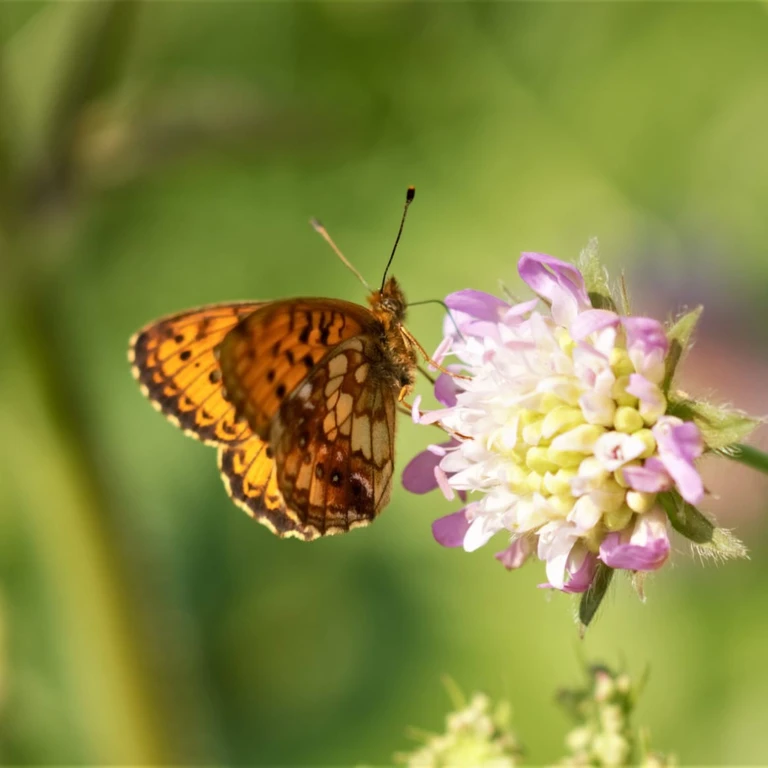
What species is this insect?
Brenthis ino
